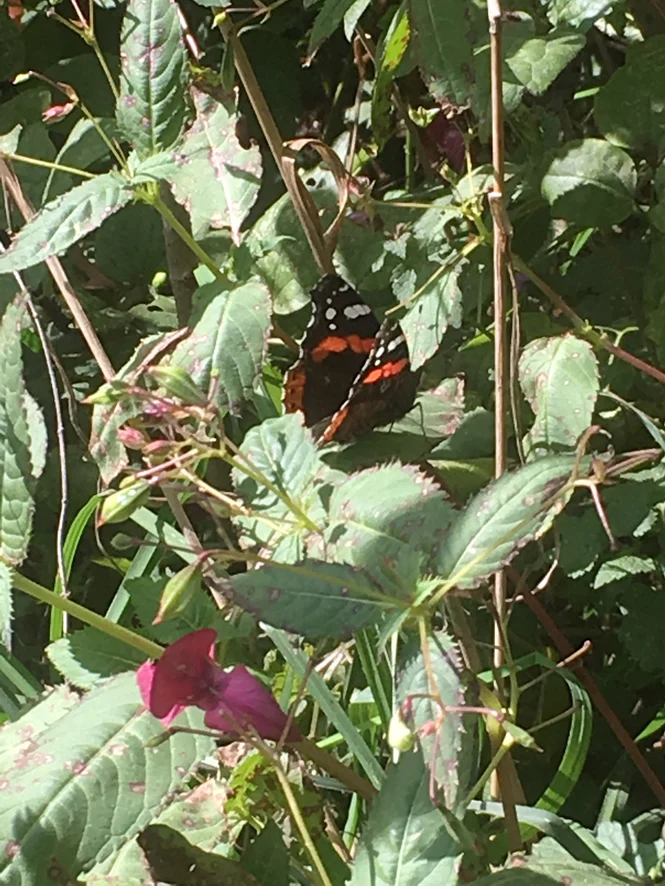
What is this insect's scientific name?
Vanessa atalanta
